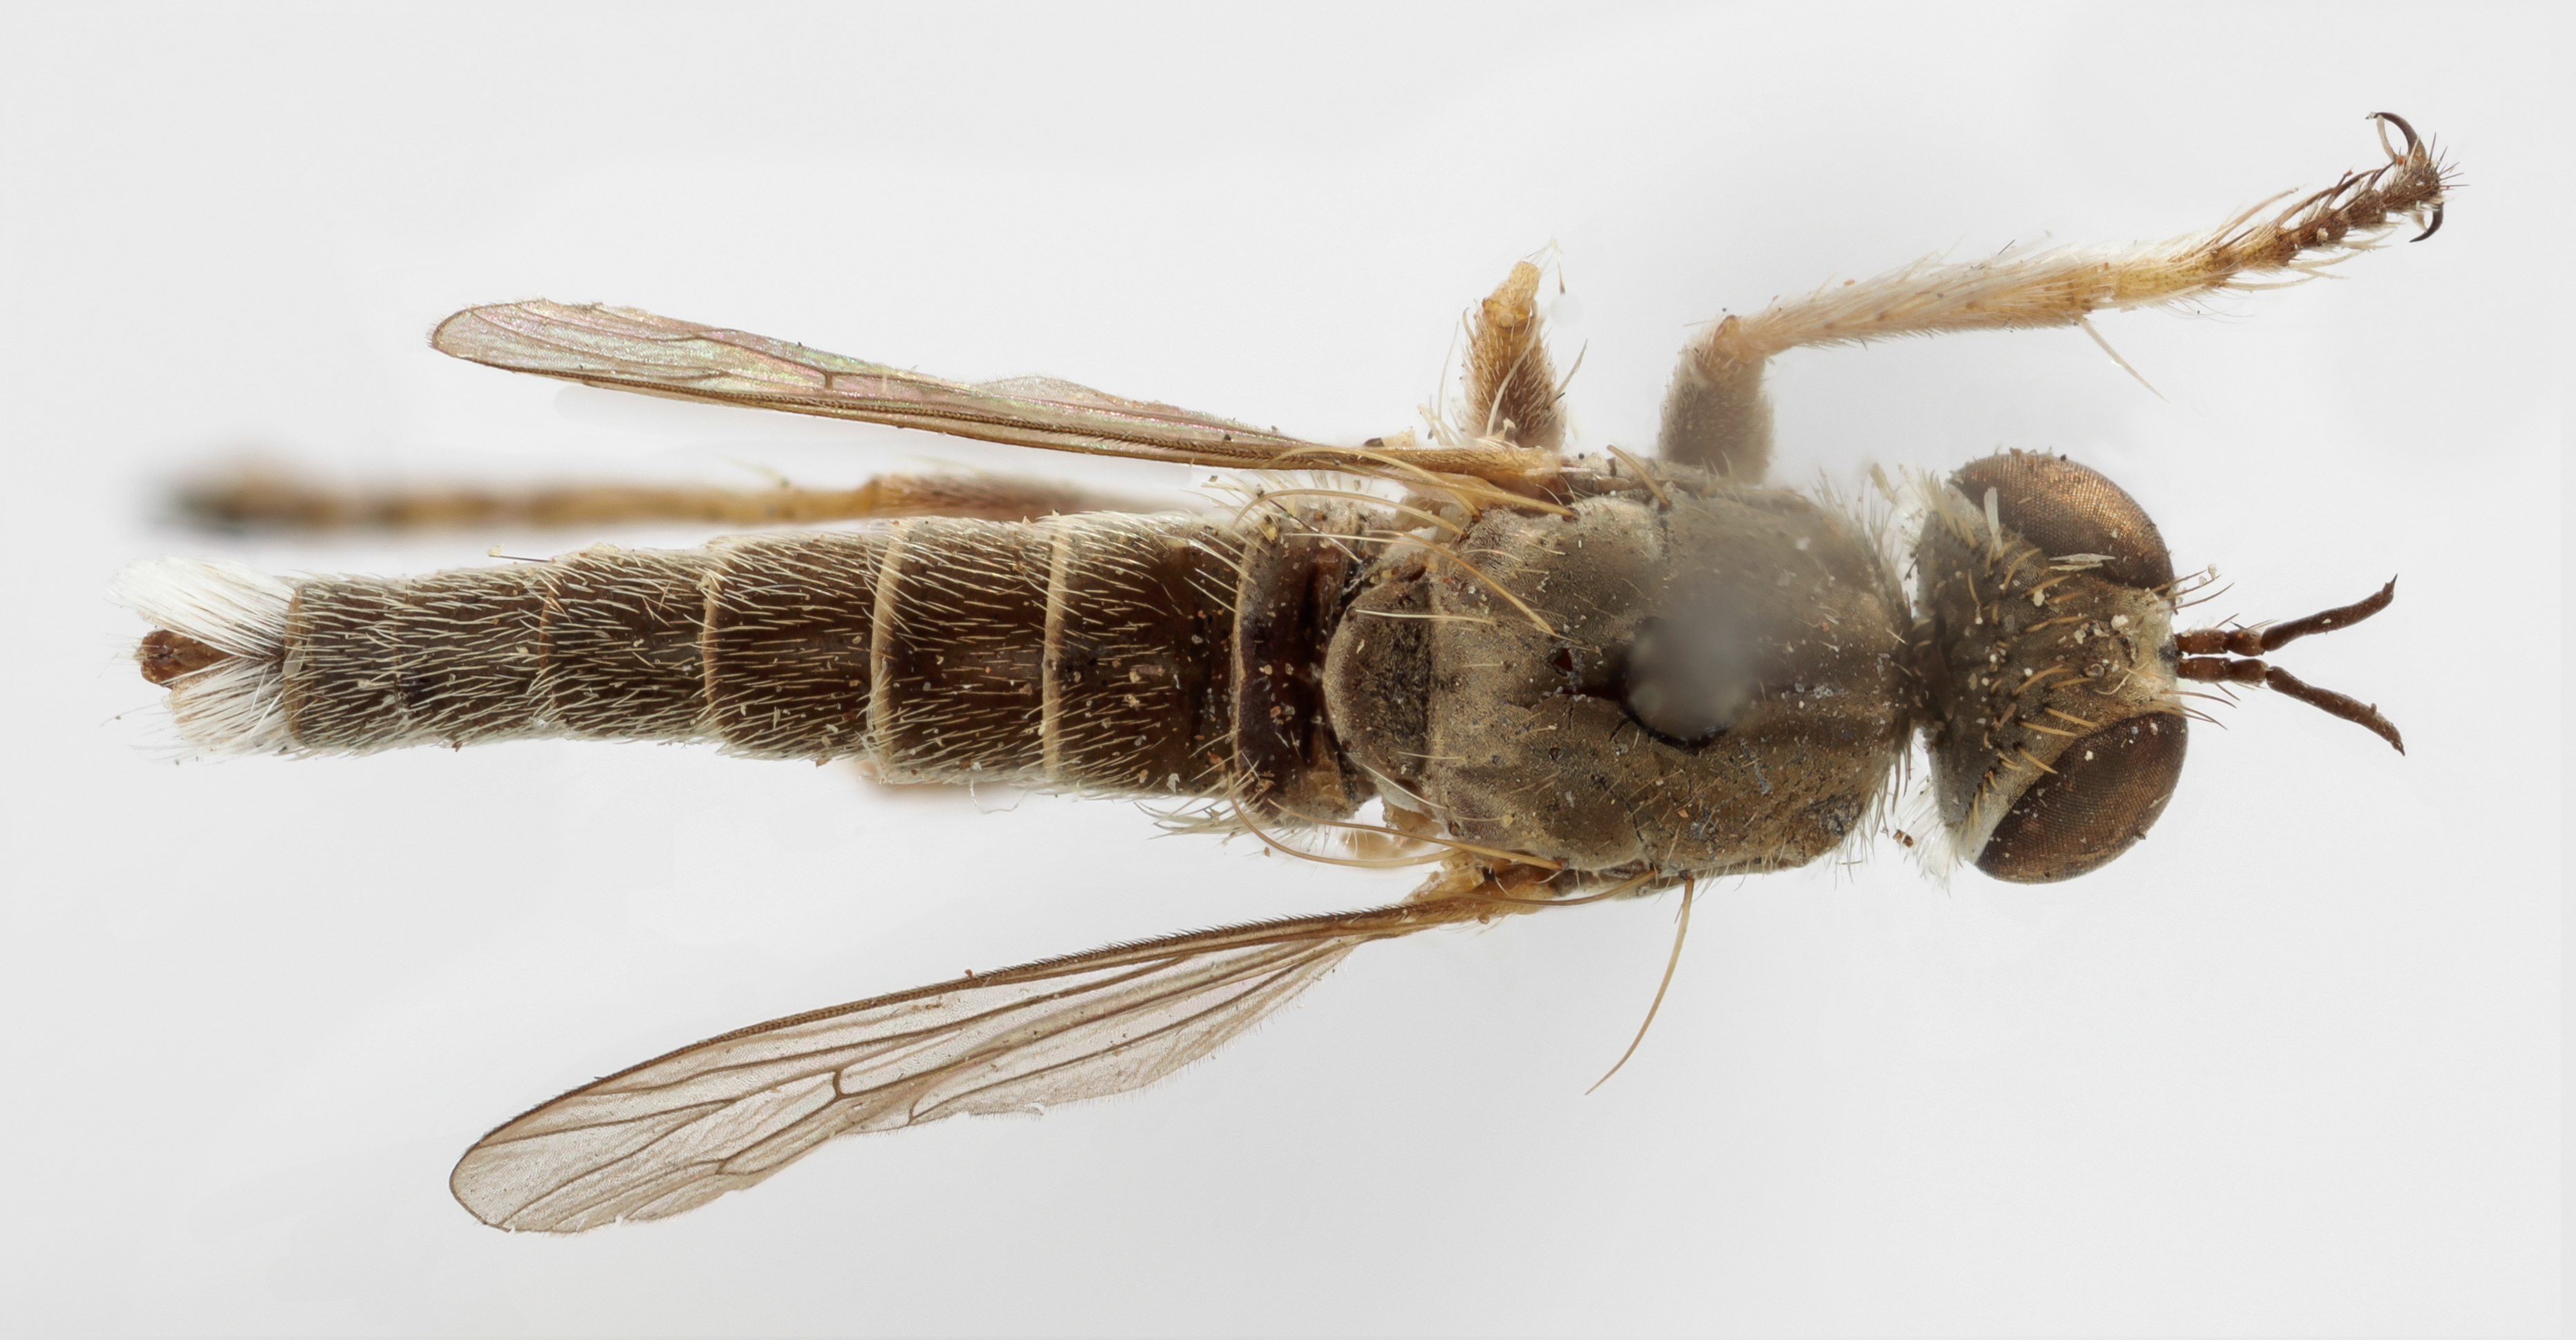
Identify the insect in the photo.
Trichoura torynopoda
